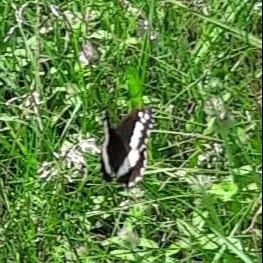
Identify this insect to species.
Brintesia circe
